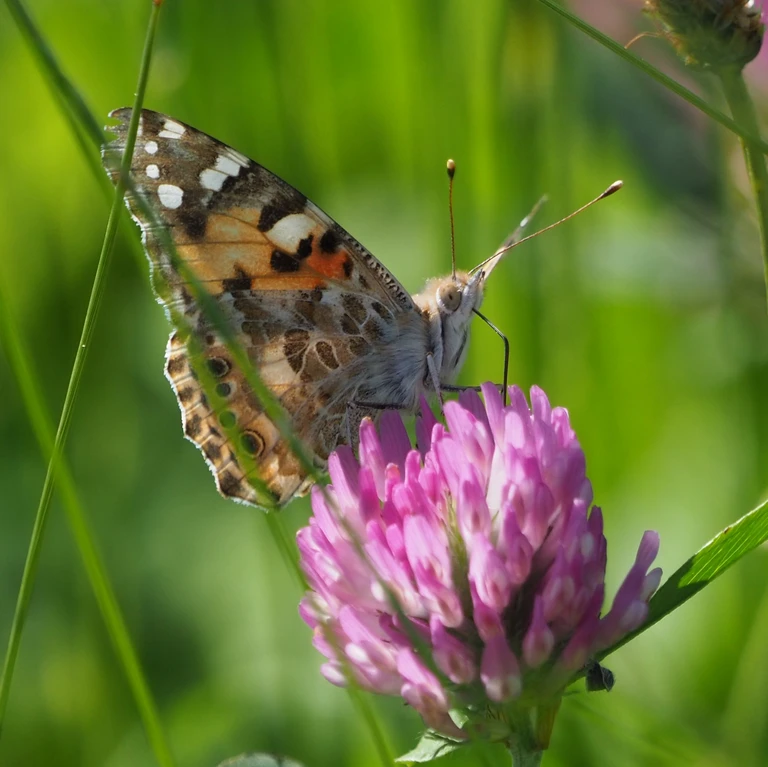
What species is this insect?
Vanessa cardui
